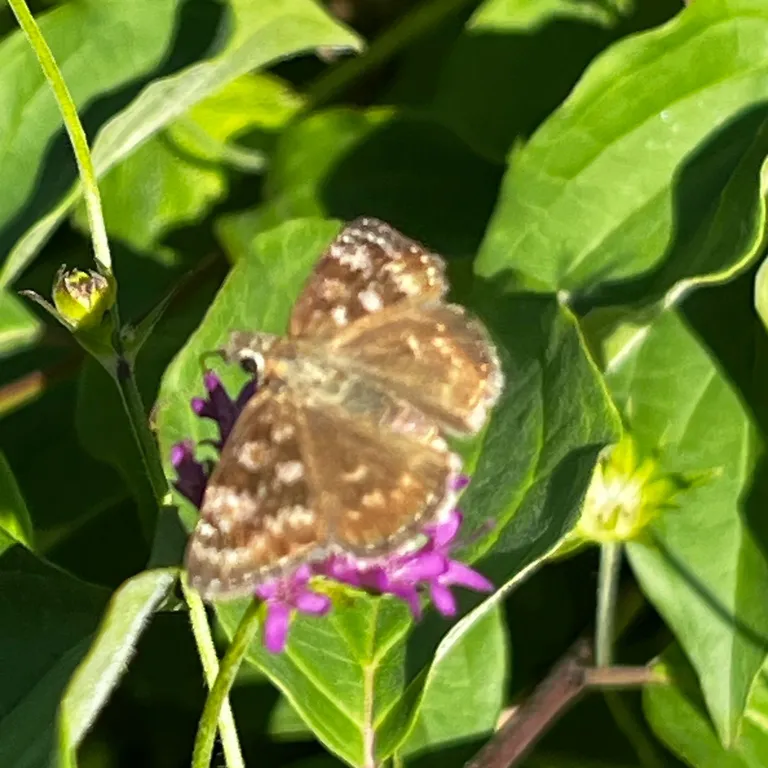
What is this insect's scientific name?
Erynnis tages
